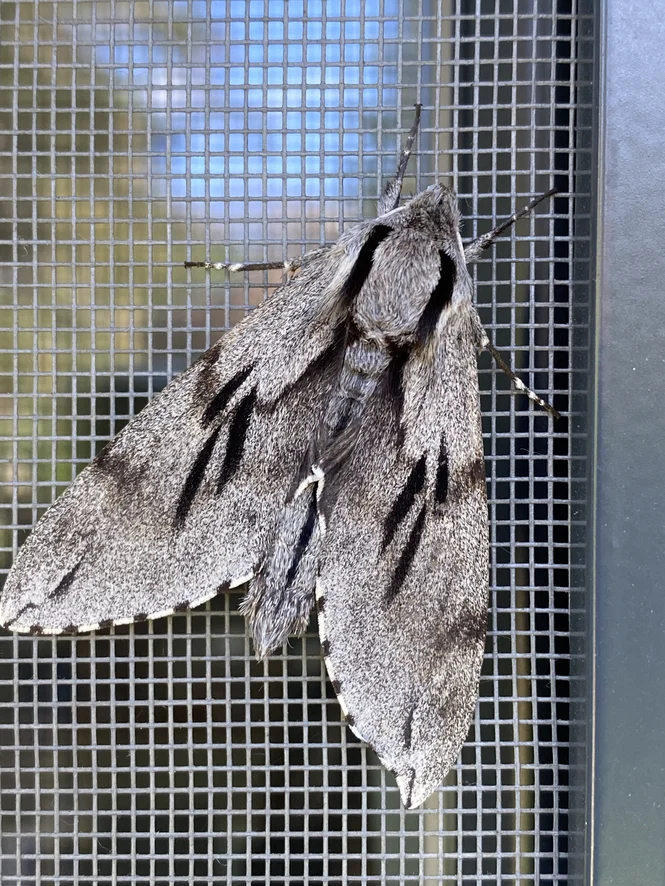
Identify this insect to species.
Sphinx pinastri
